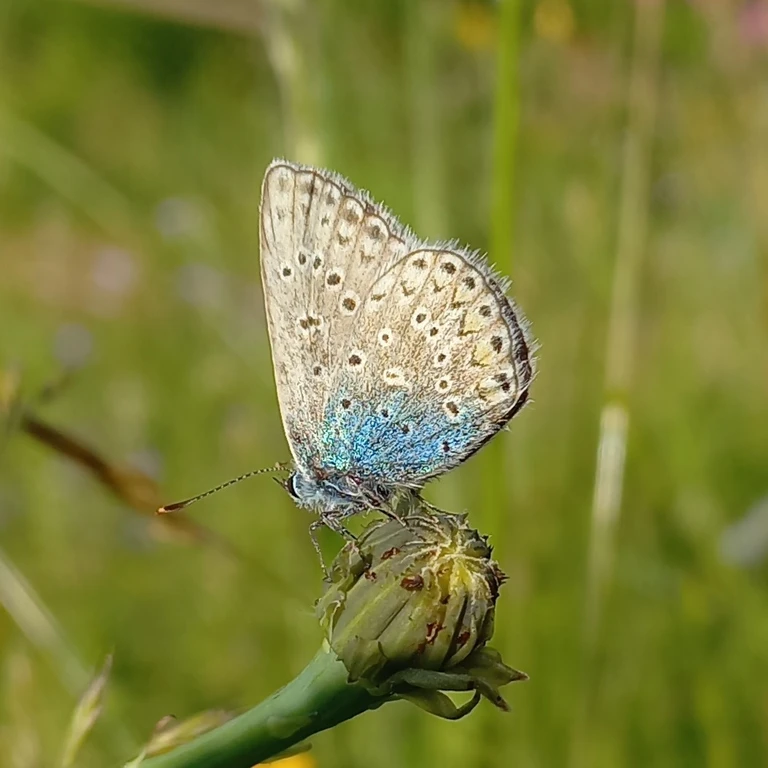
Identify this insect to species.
Polyommatus icarus
